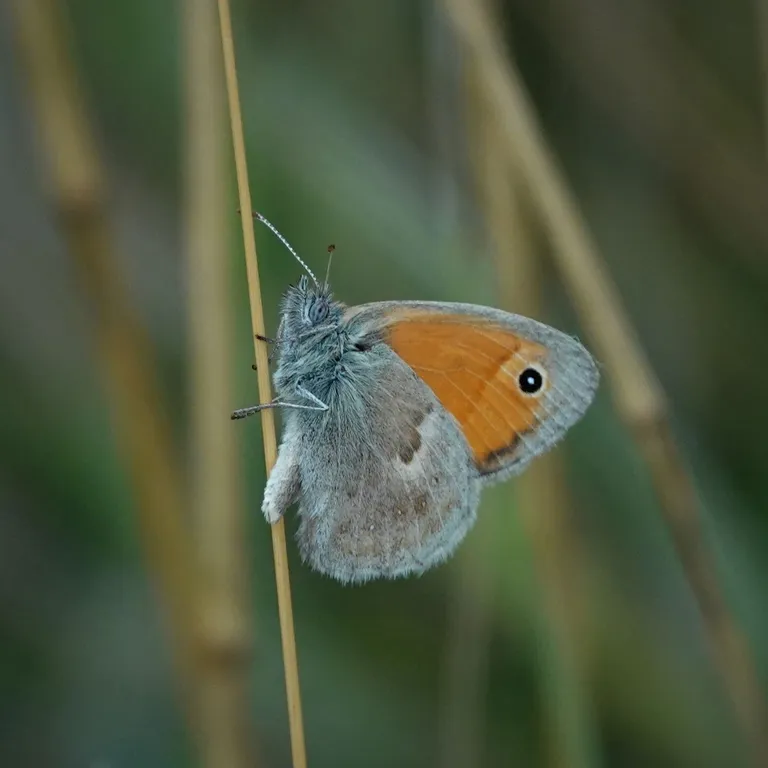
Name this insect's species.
Coenonympha pamphilus
